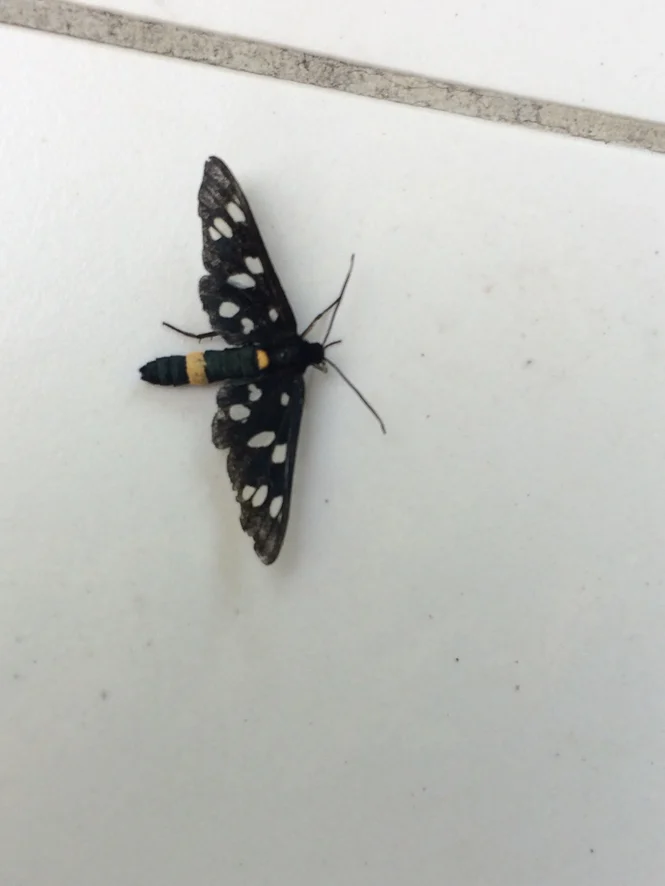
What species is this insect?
Amata phegea
